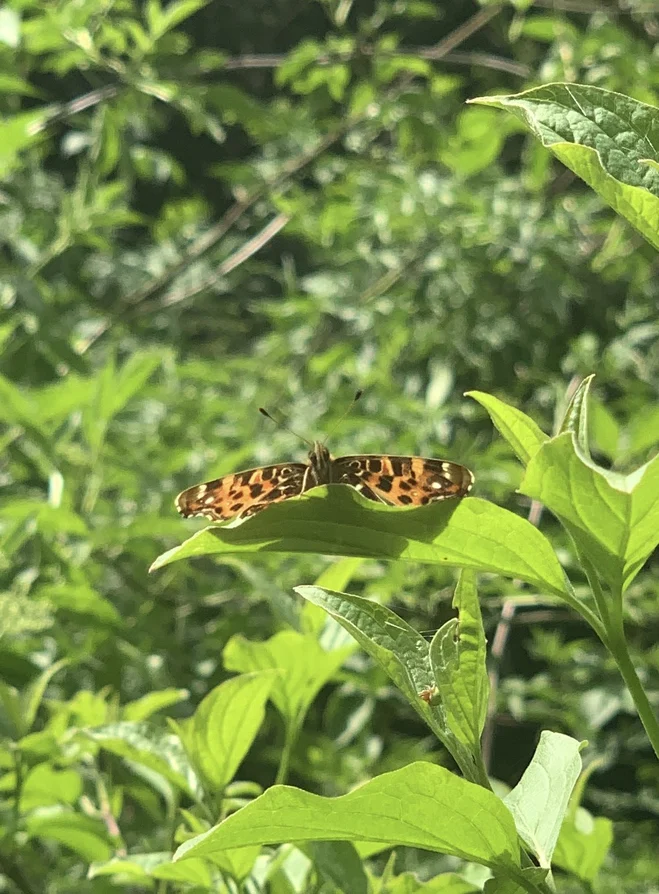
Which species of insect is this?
Araschnia levana
